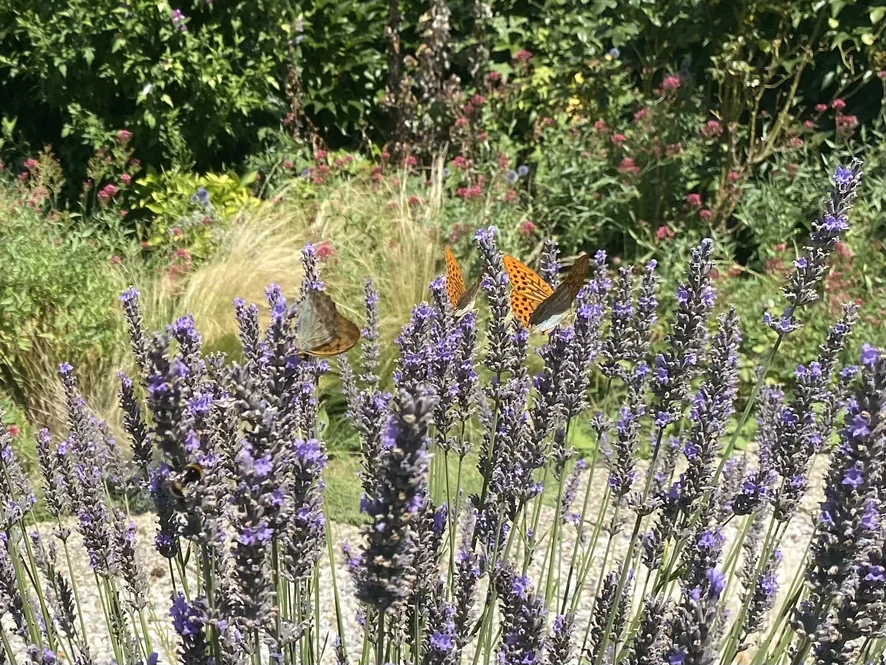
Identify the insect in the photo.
Argynnis paphia
